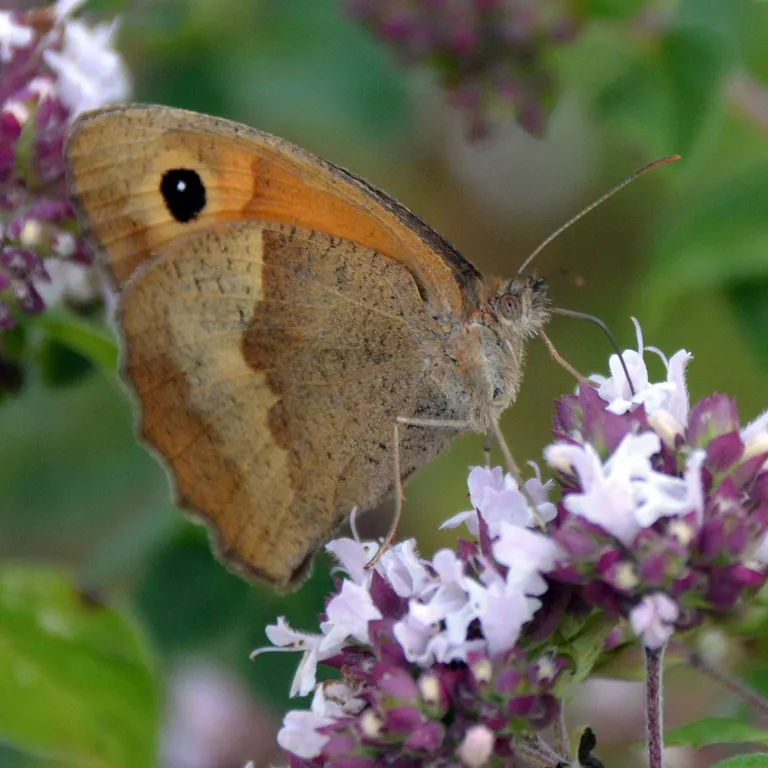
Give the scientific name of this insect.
Maniola jurtina
